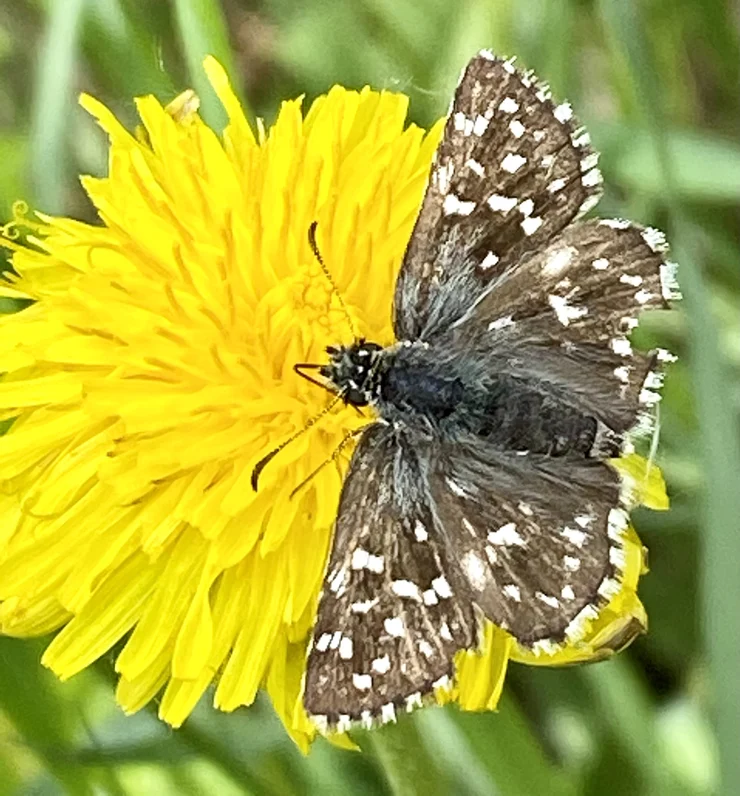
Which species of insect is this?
Pyrgus malvae
